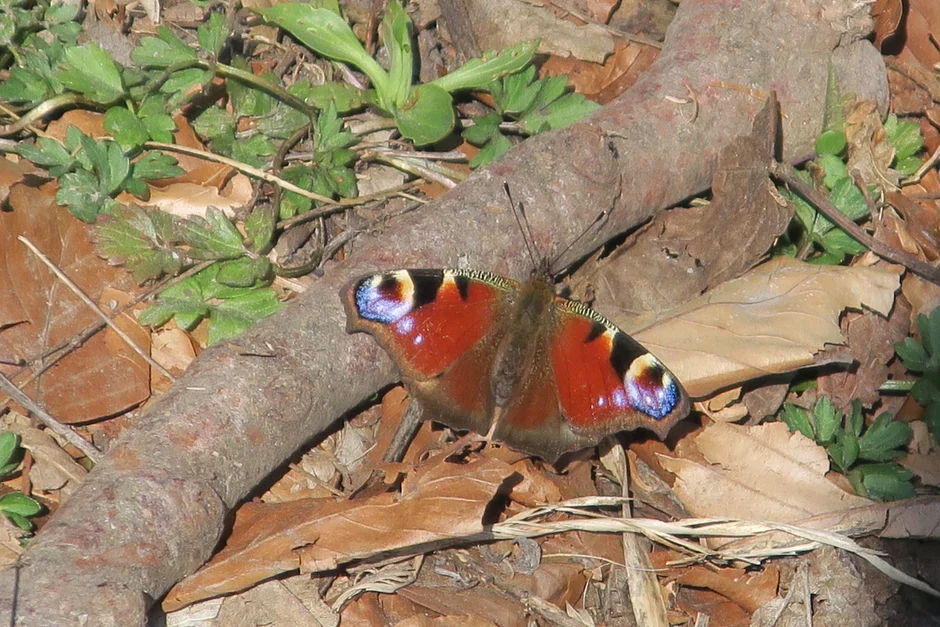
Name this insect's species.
Aglais io
